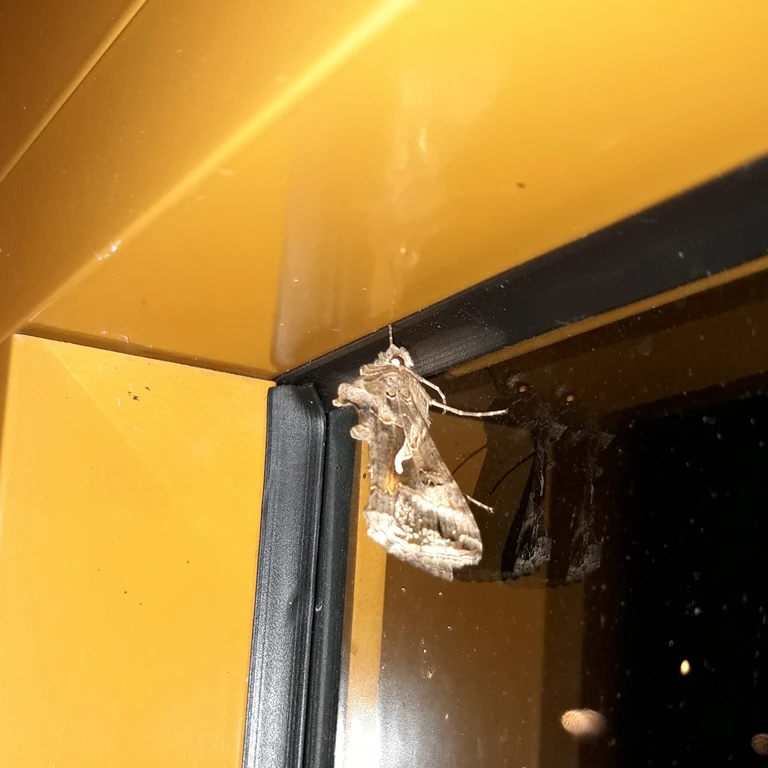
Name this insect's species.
Autographa gamma
